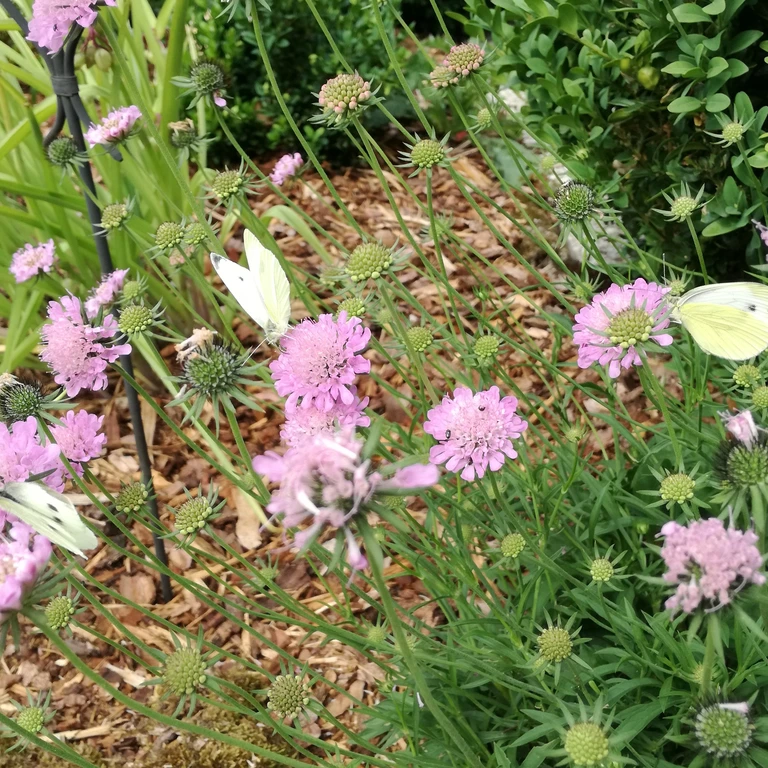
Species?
Pieris rapae
